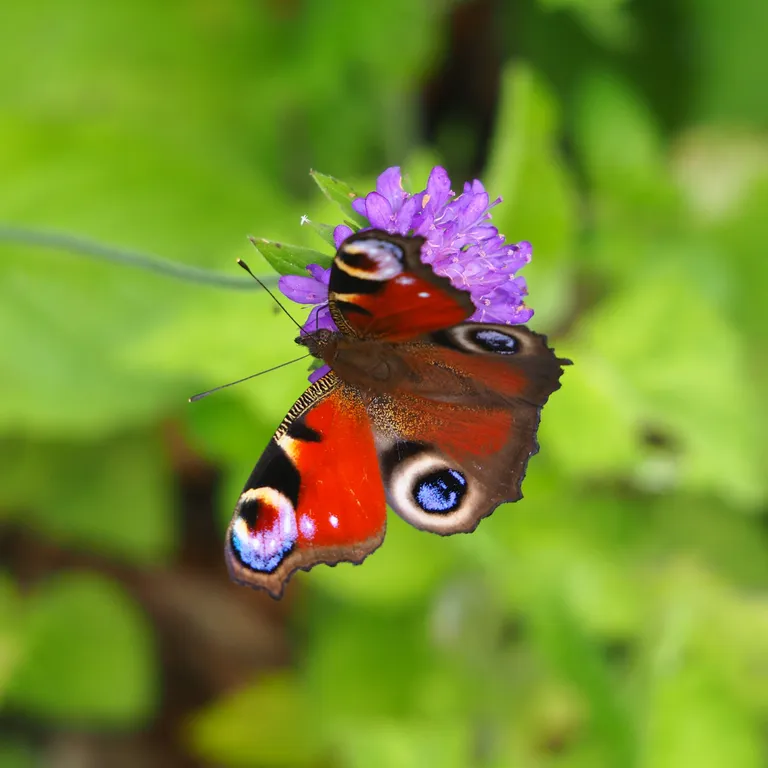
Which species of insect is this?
Aglais io
